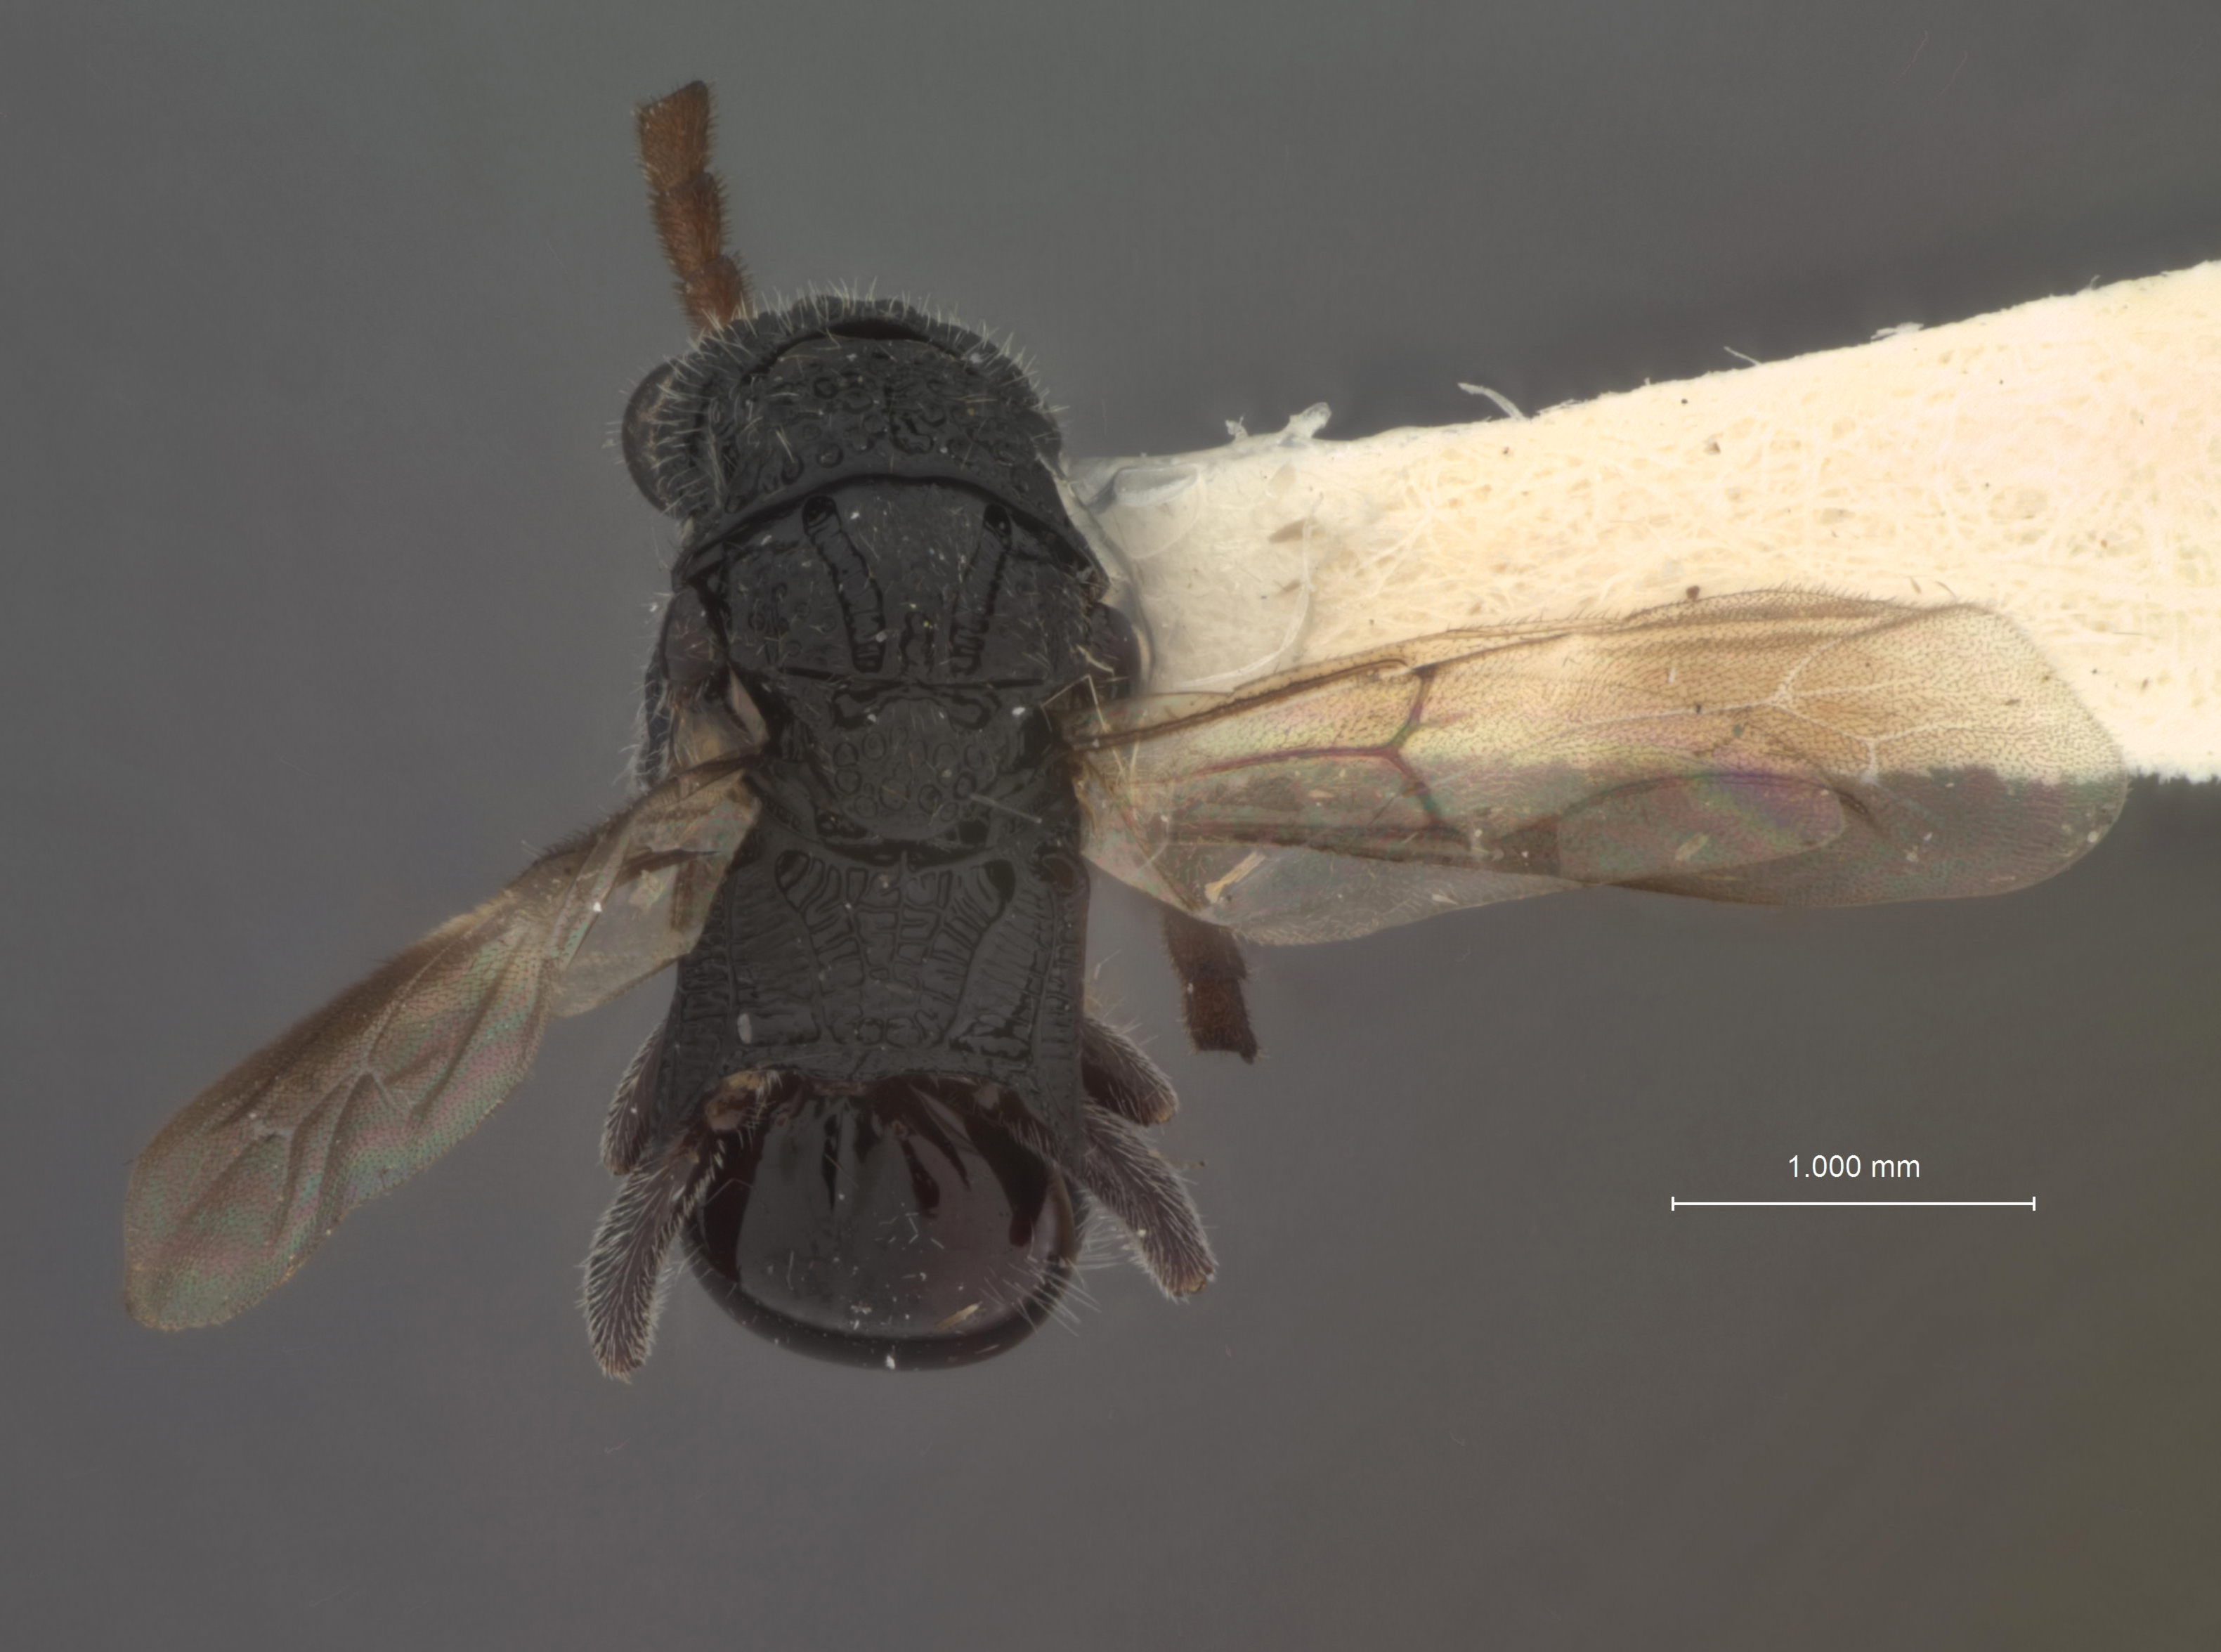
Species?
Sulcomesitius townesiapus
